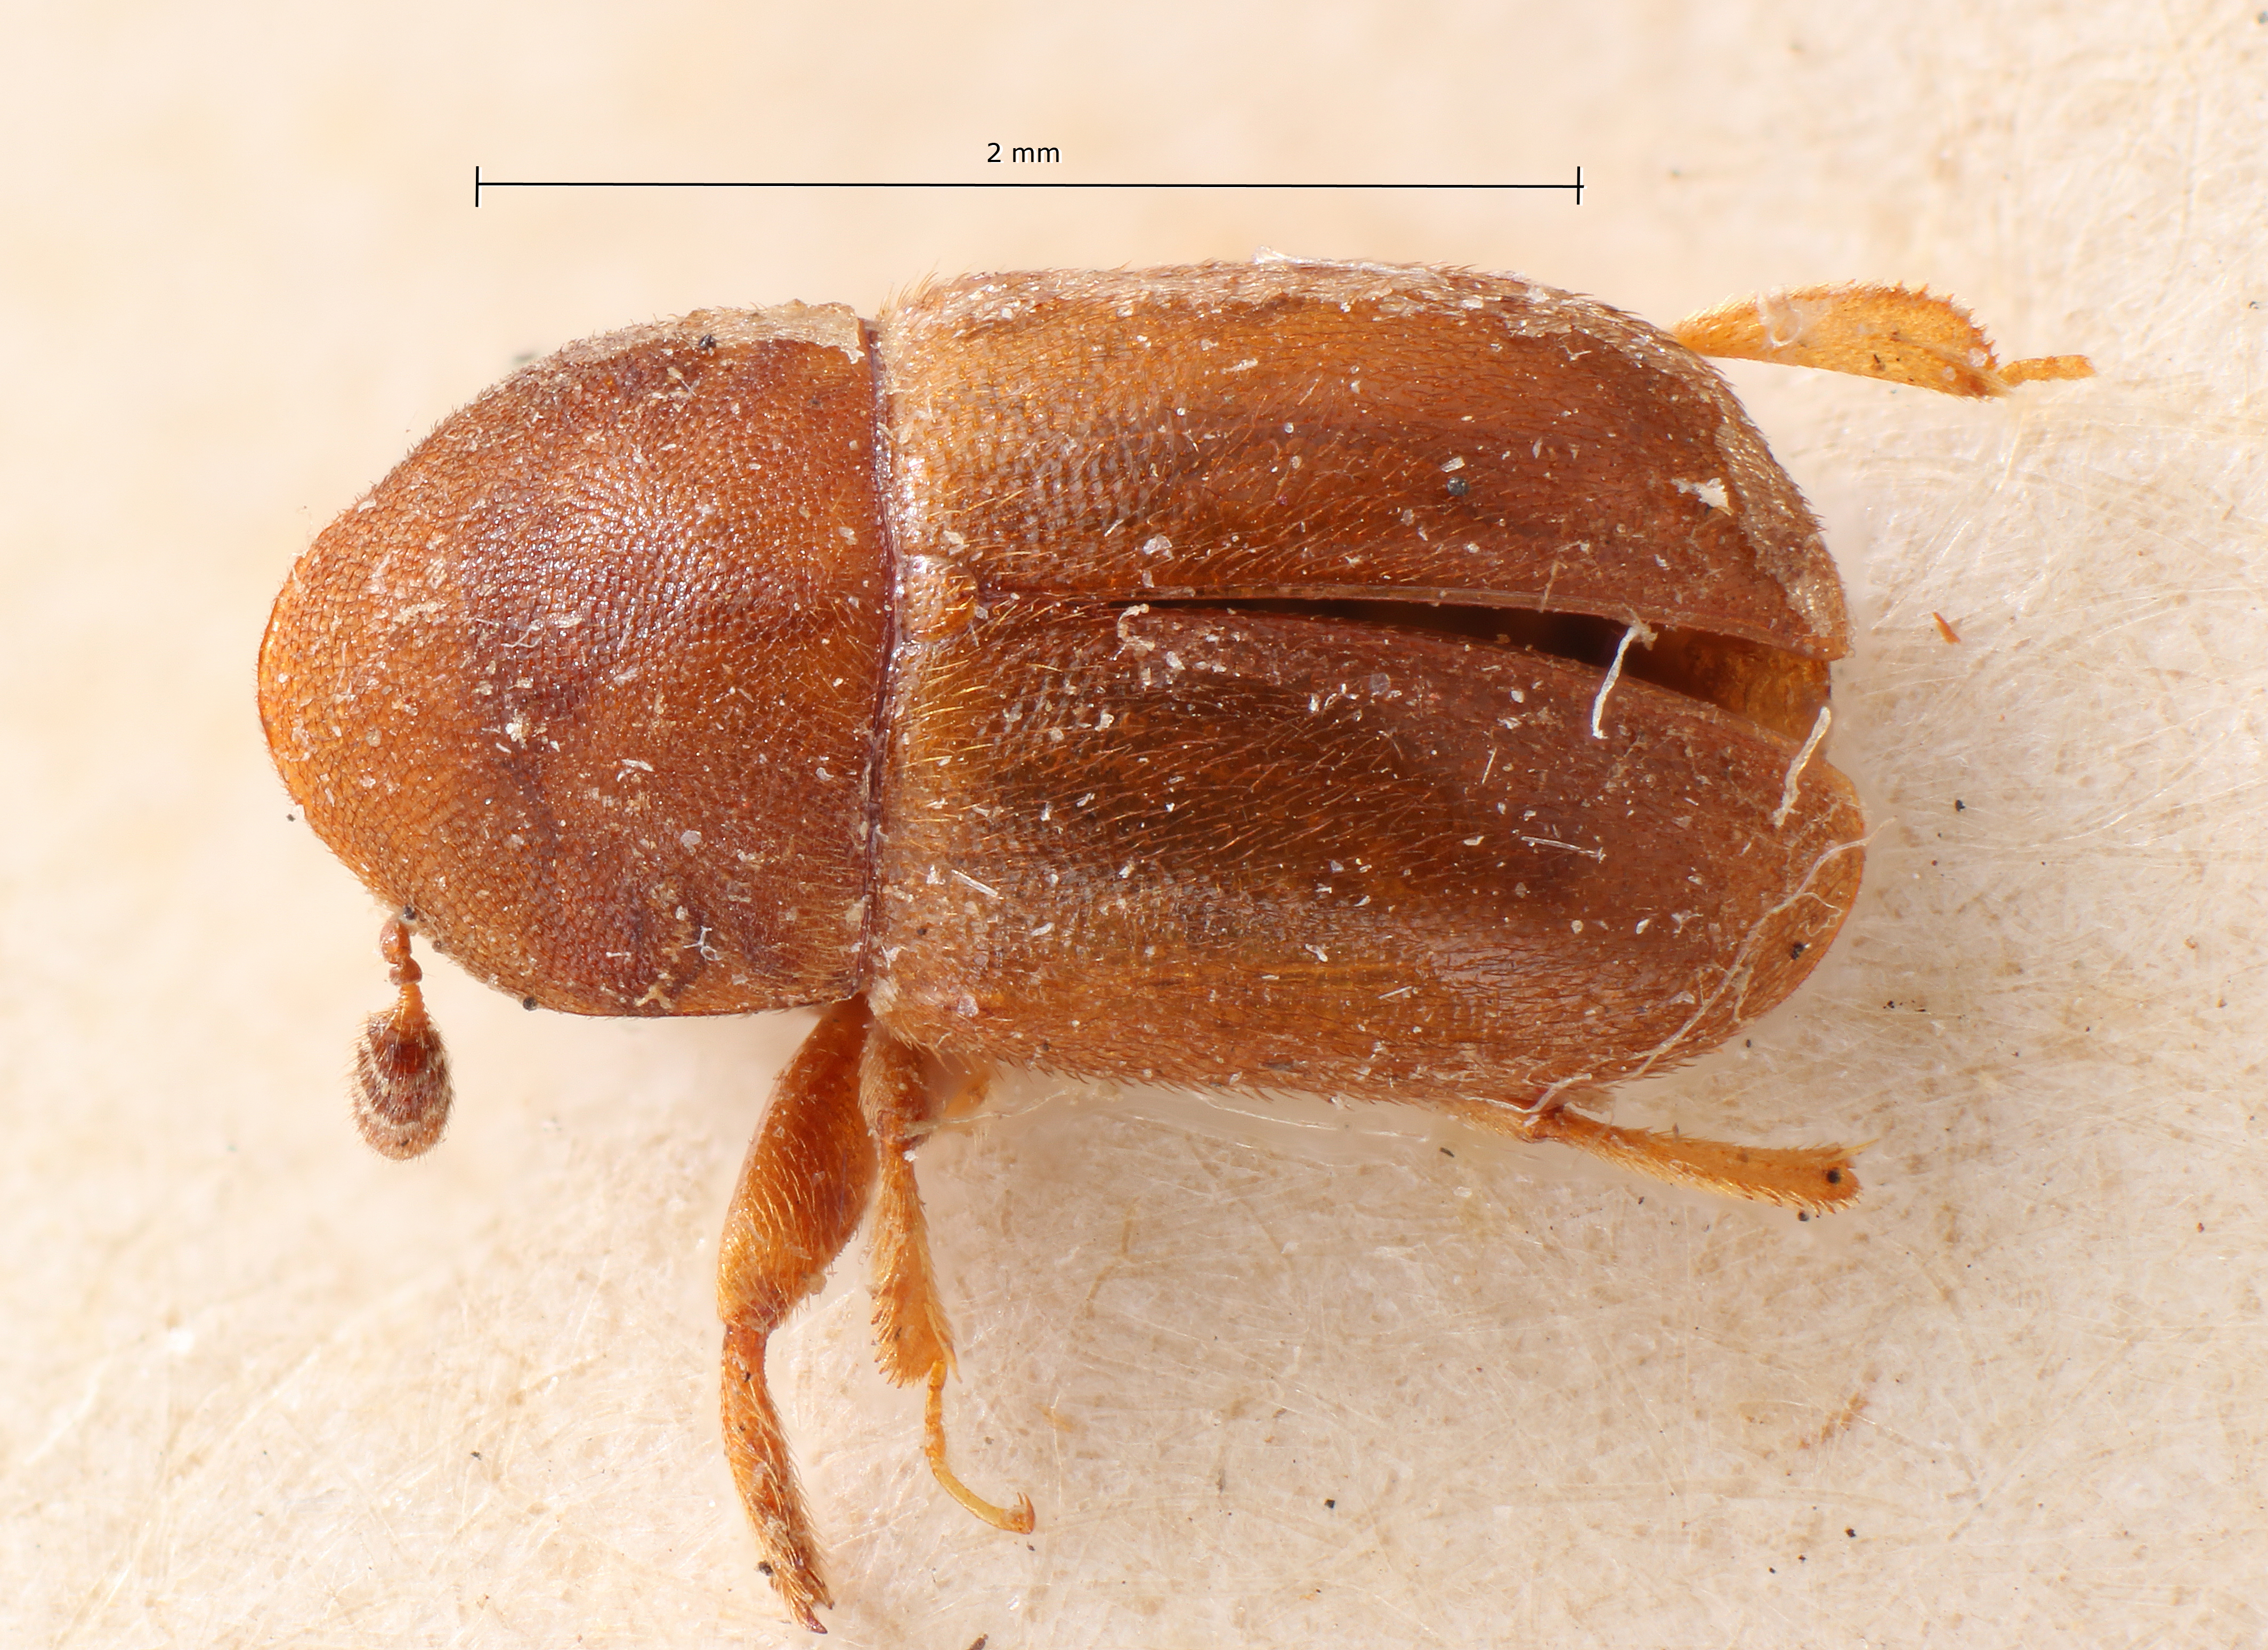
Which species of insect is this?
Prionoscelis similis
